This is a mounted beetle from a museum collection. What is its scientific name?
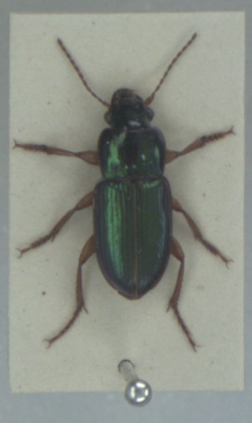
Harpalus affinis
